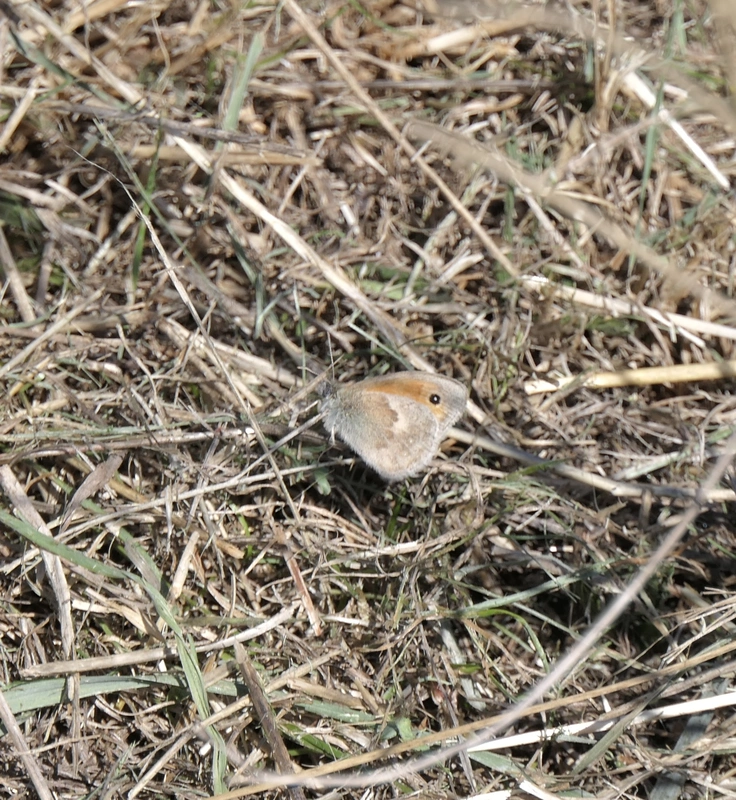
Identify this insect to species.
Coenonympha pamphilus
